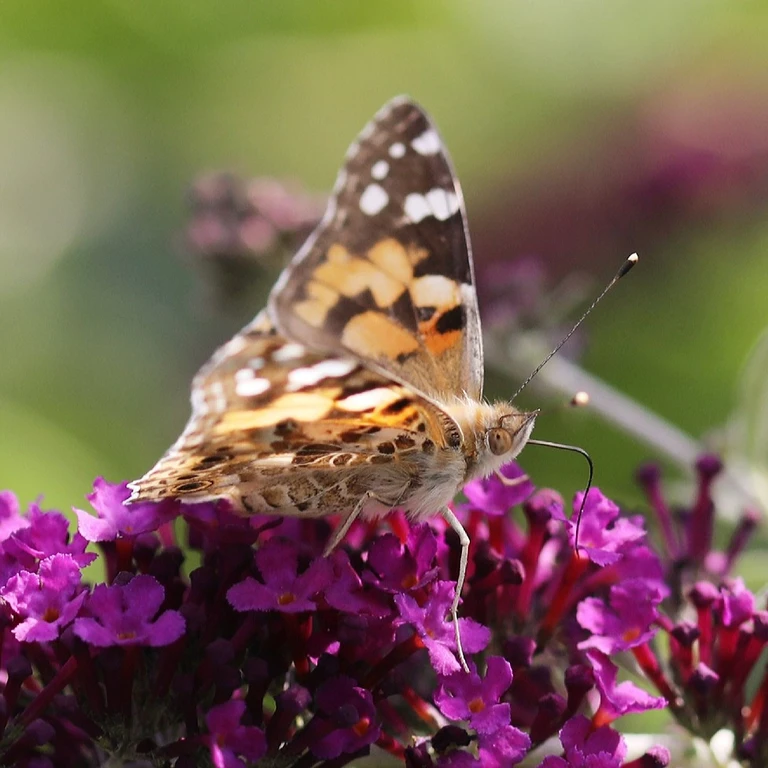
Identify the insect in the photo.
Vanessa cardui
